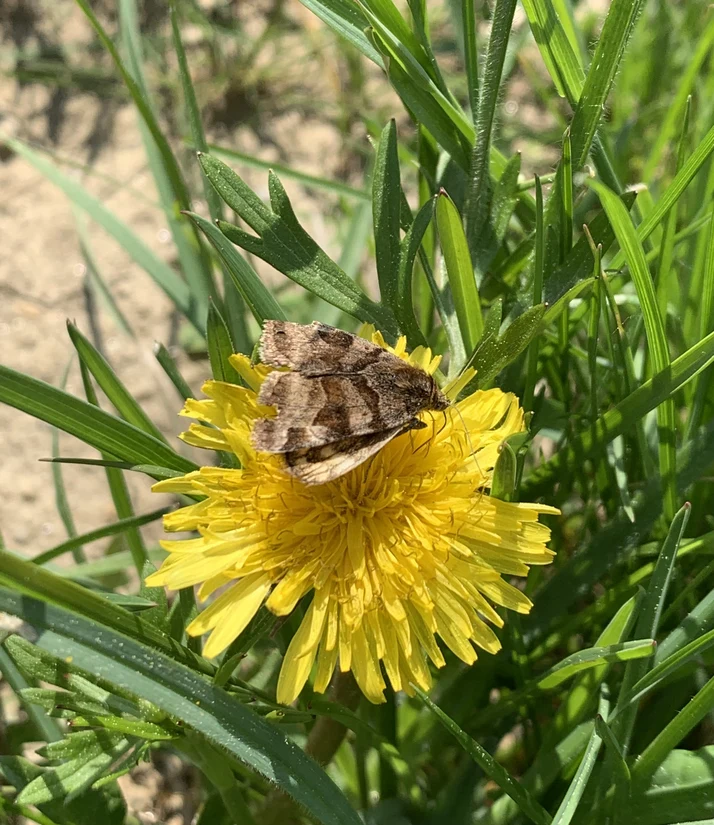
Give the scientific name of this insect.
Euclidia glyphica
